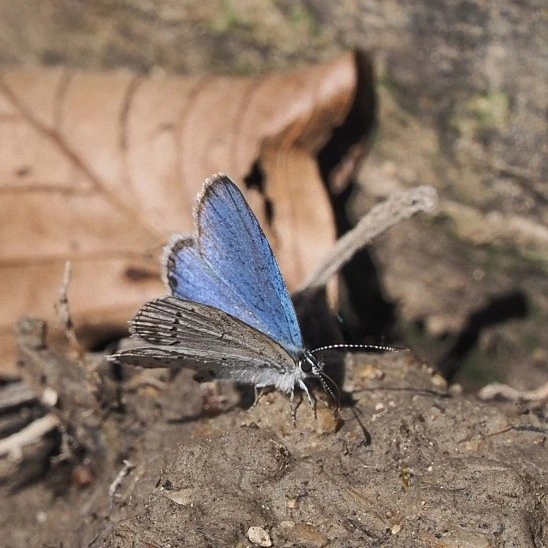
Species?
Cupido argiades (also Elkalyce argiades)
